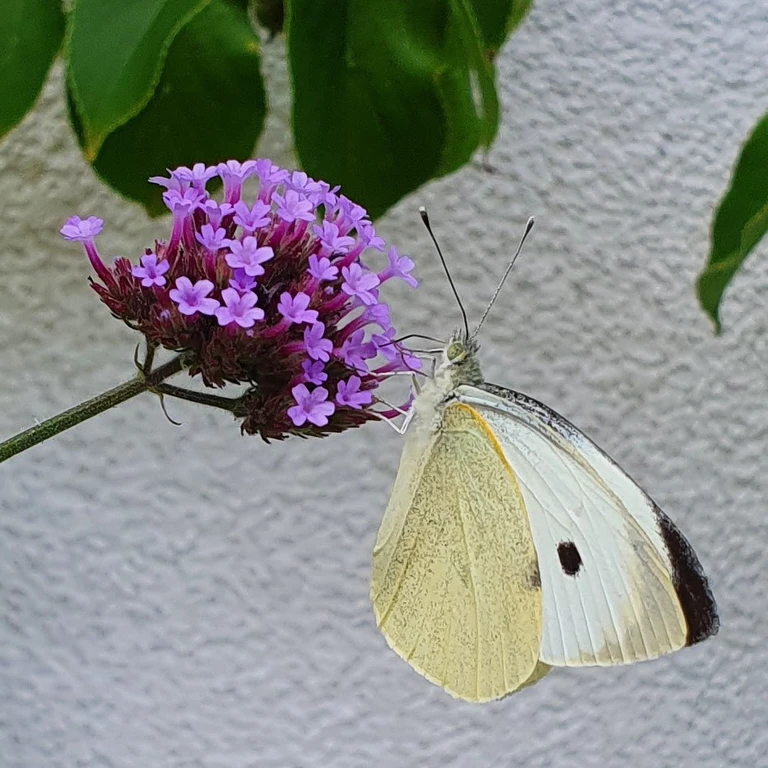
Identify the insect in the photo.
Pieris brassicae
